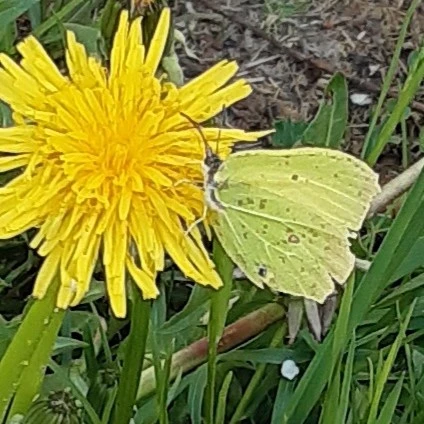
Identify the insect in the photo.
Gonepteryx rhamni
